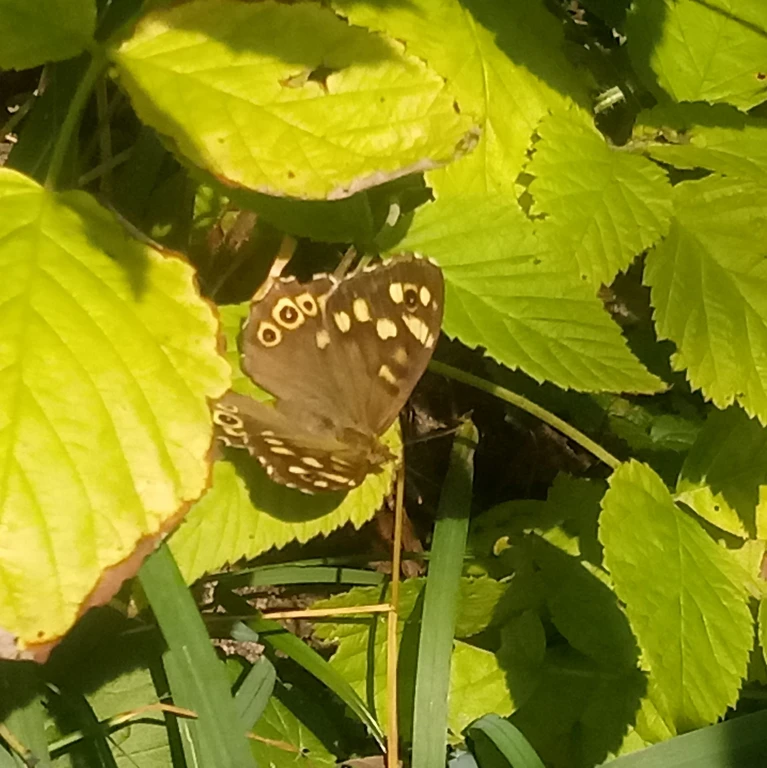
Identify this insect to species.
Pararge aegeria
